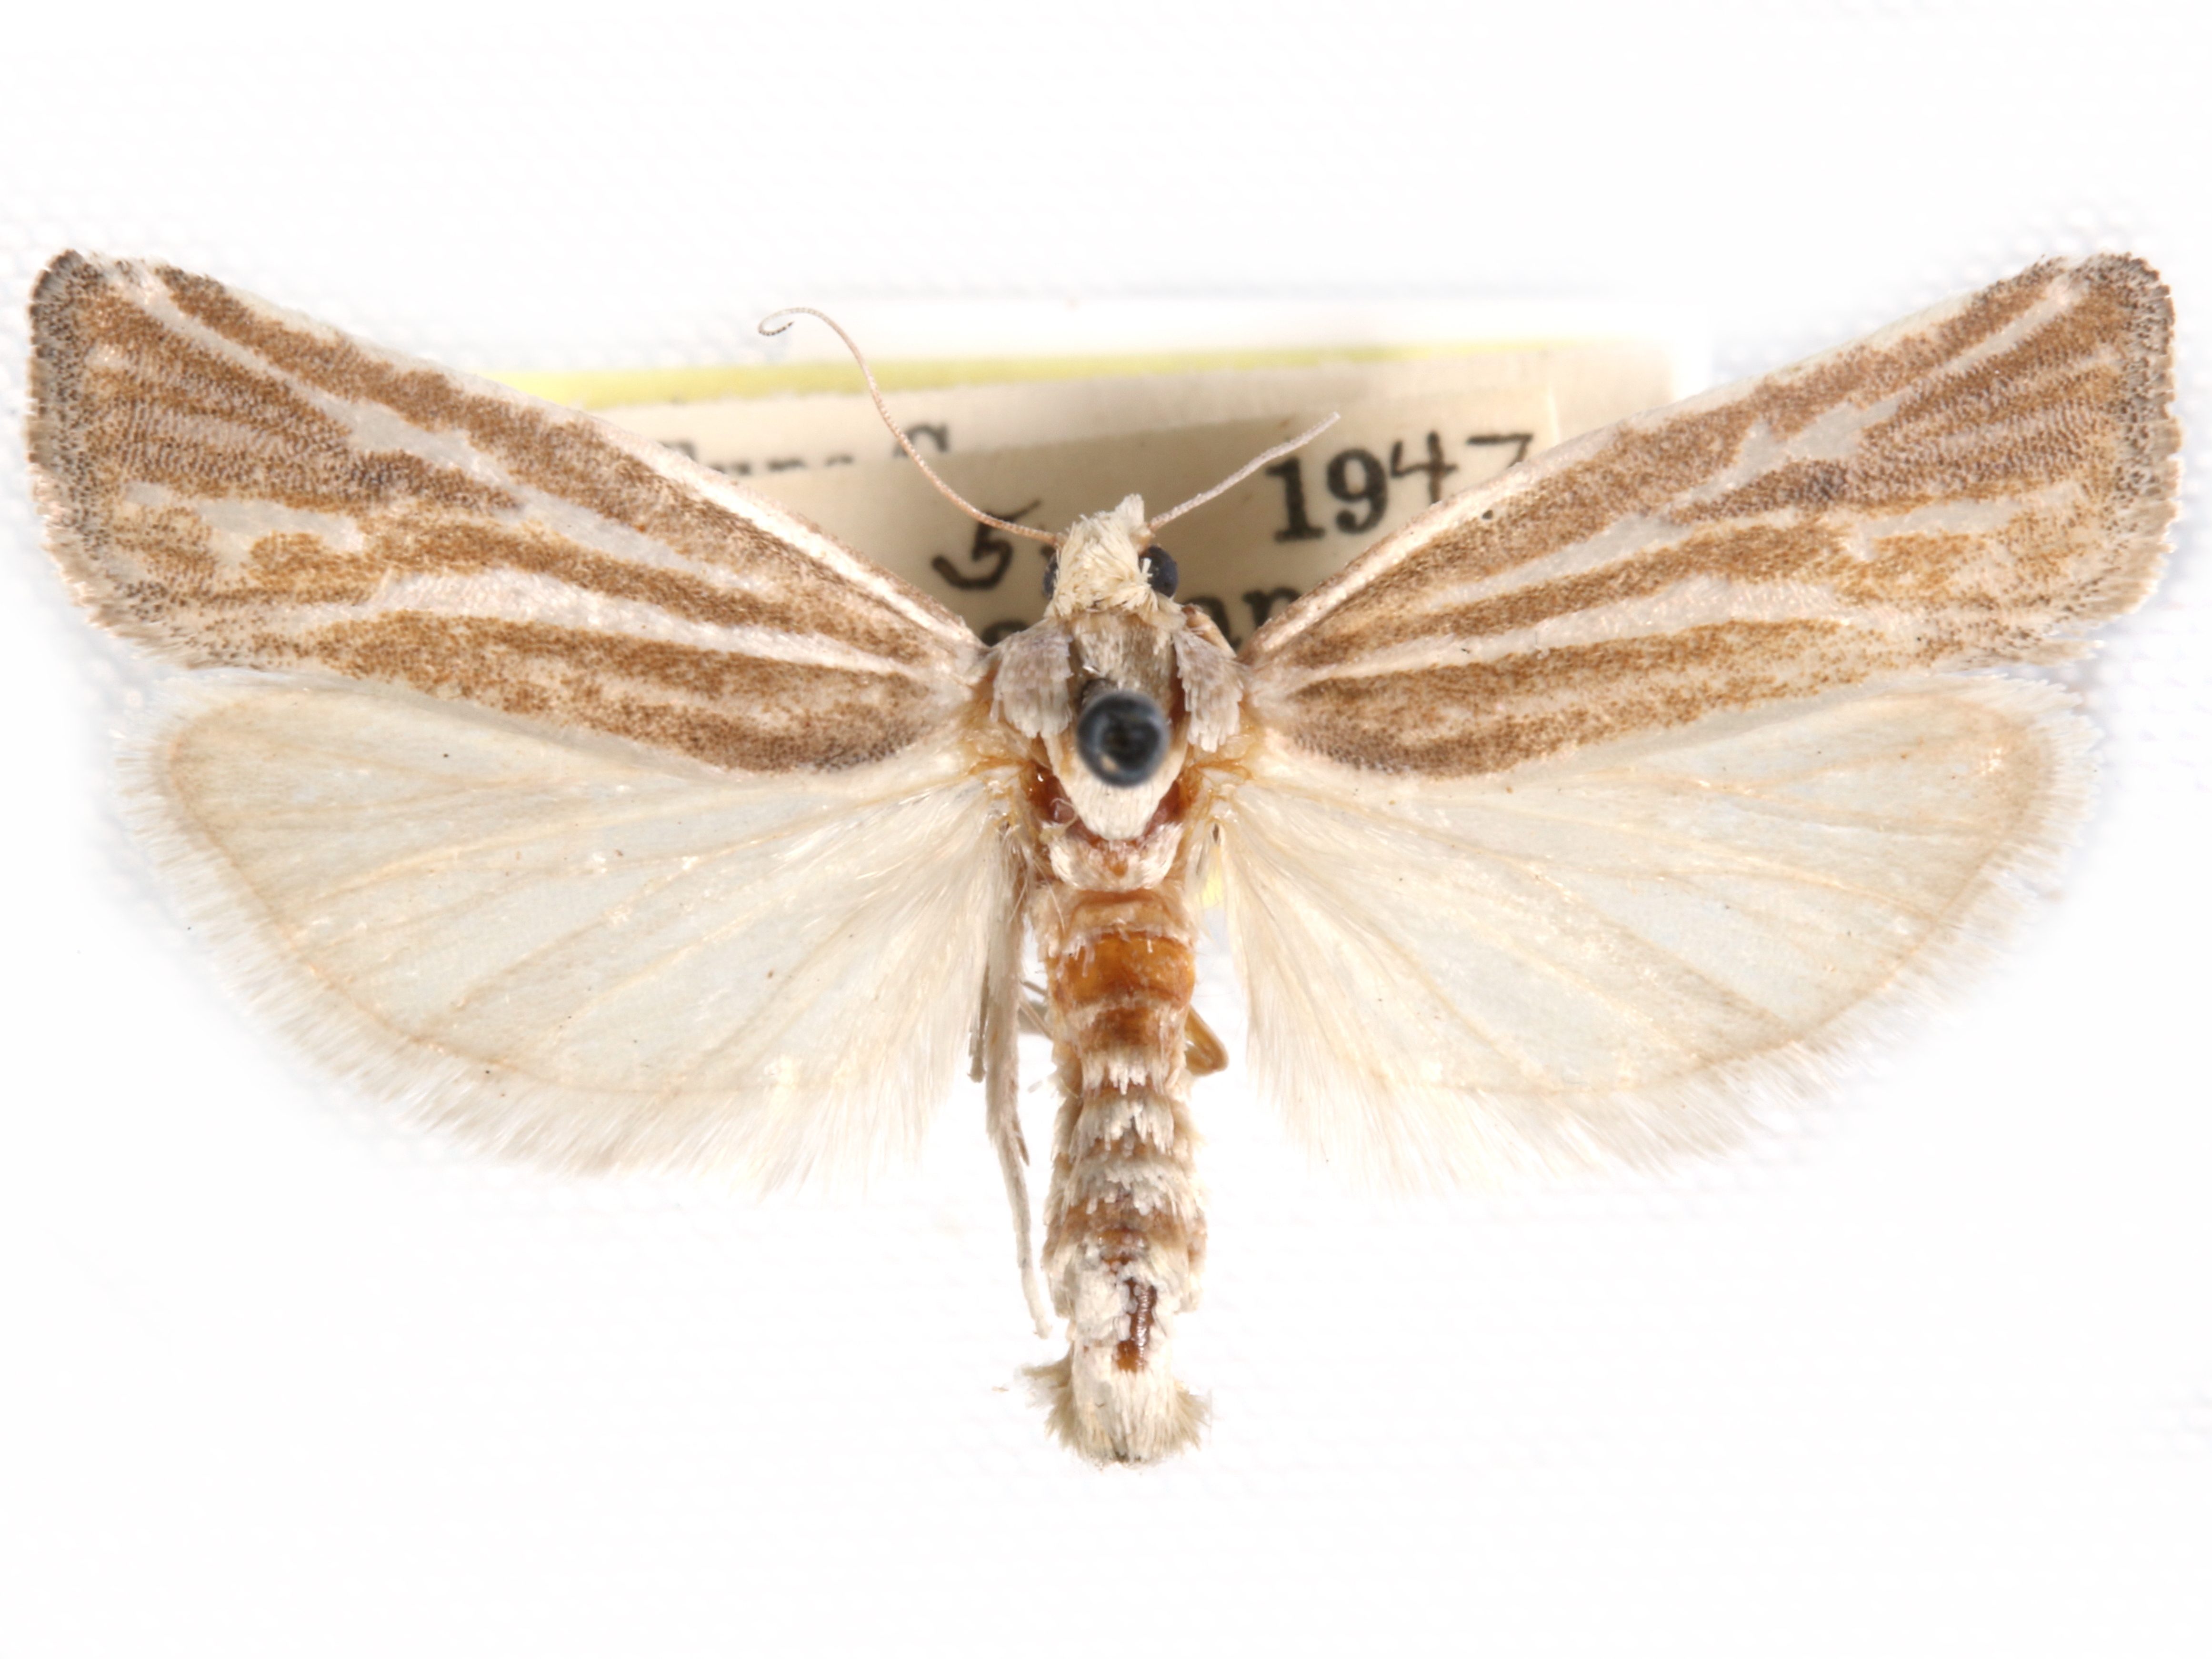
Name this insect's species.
Pelochrista avalona
